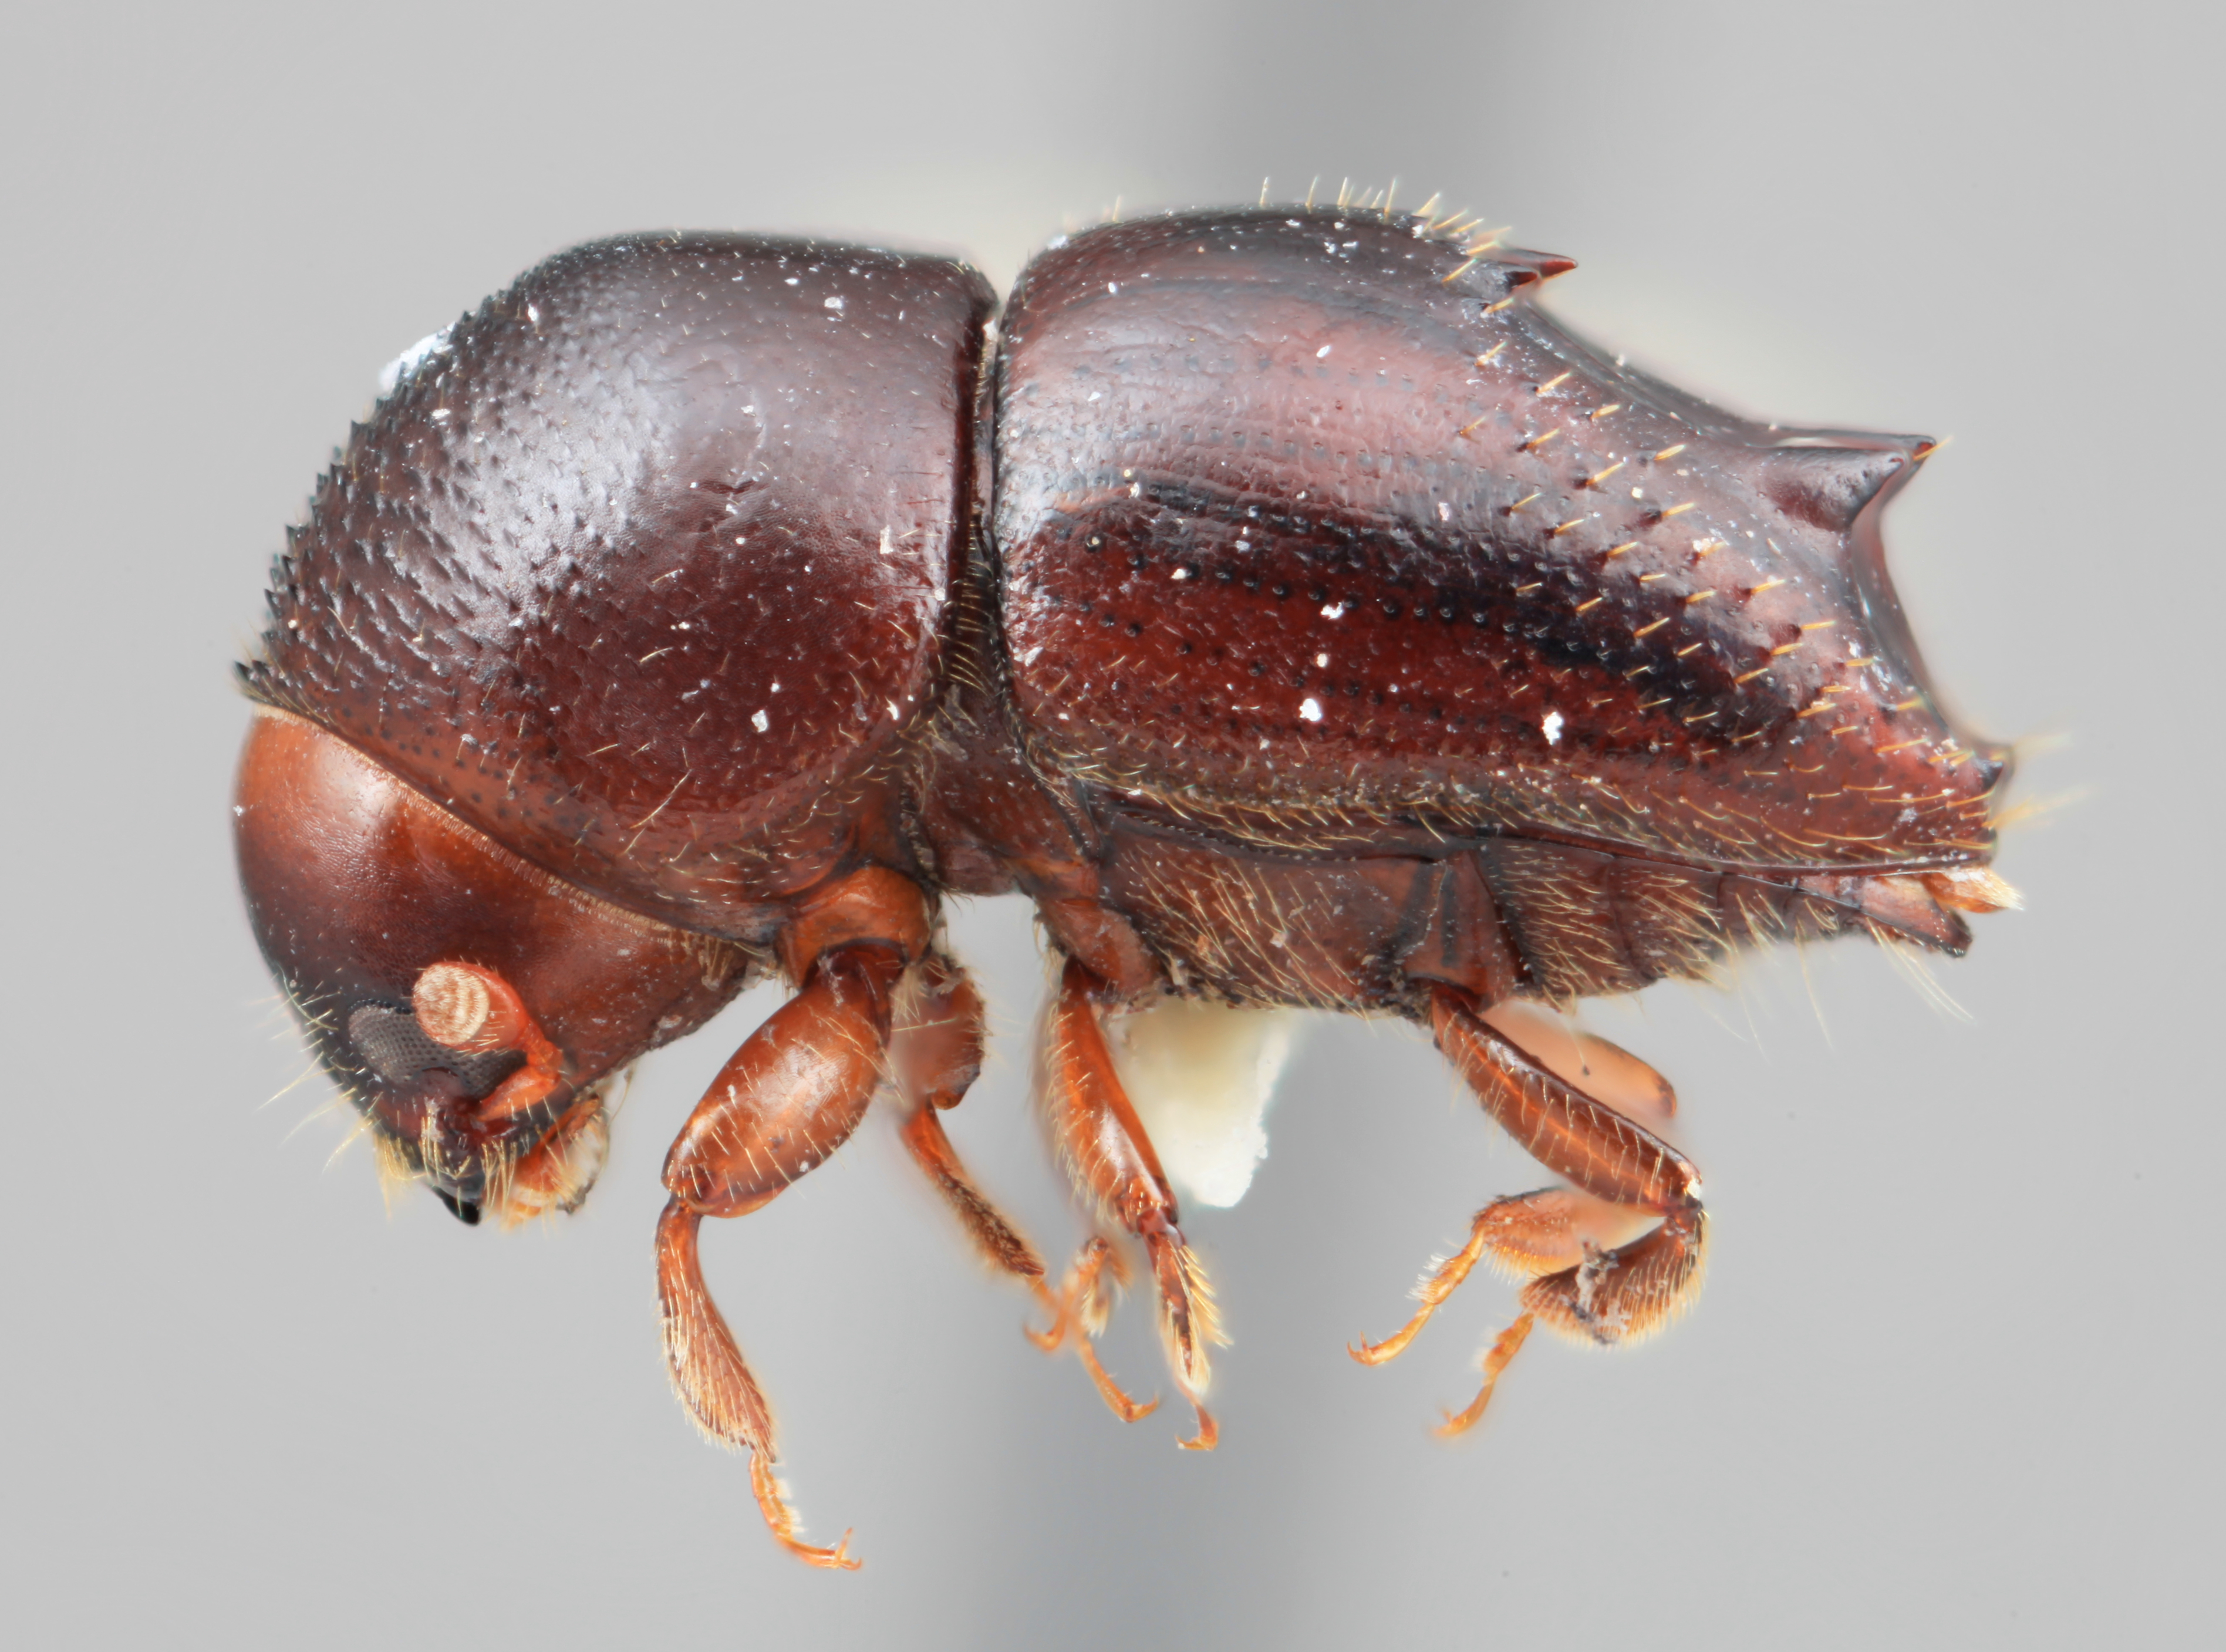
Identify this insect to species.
Xyleborus ebenus
